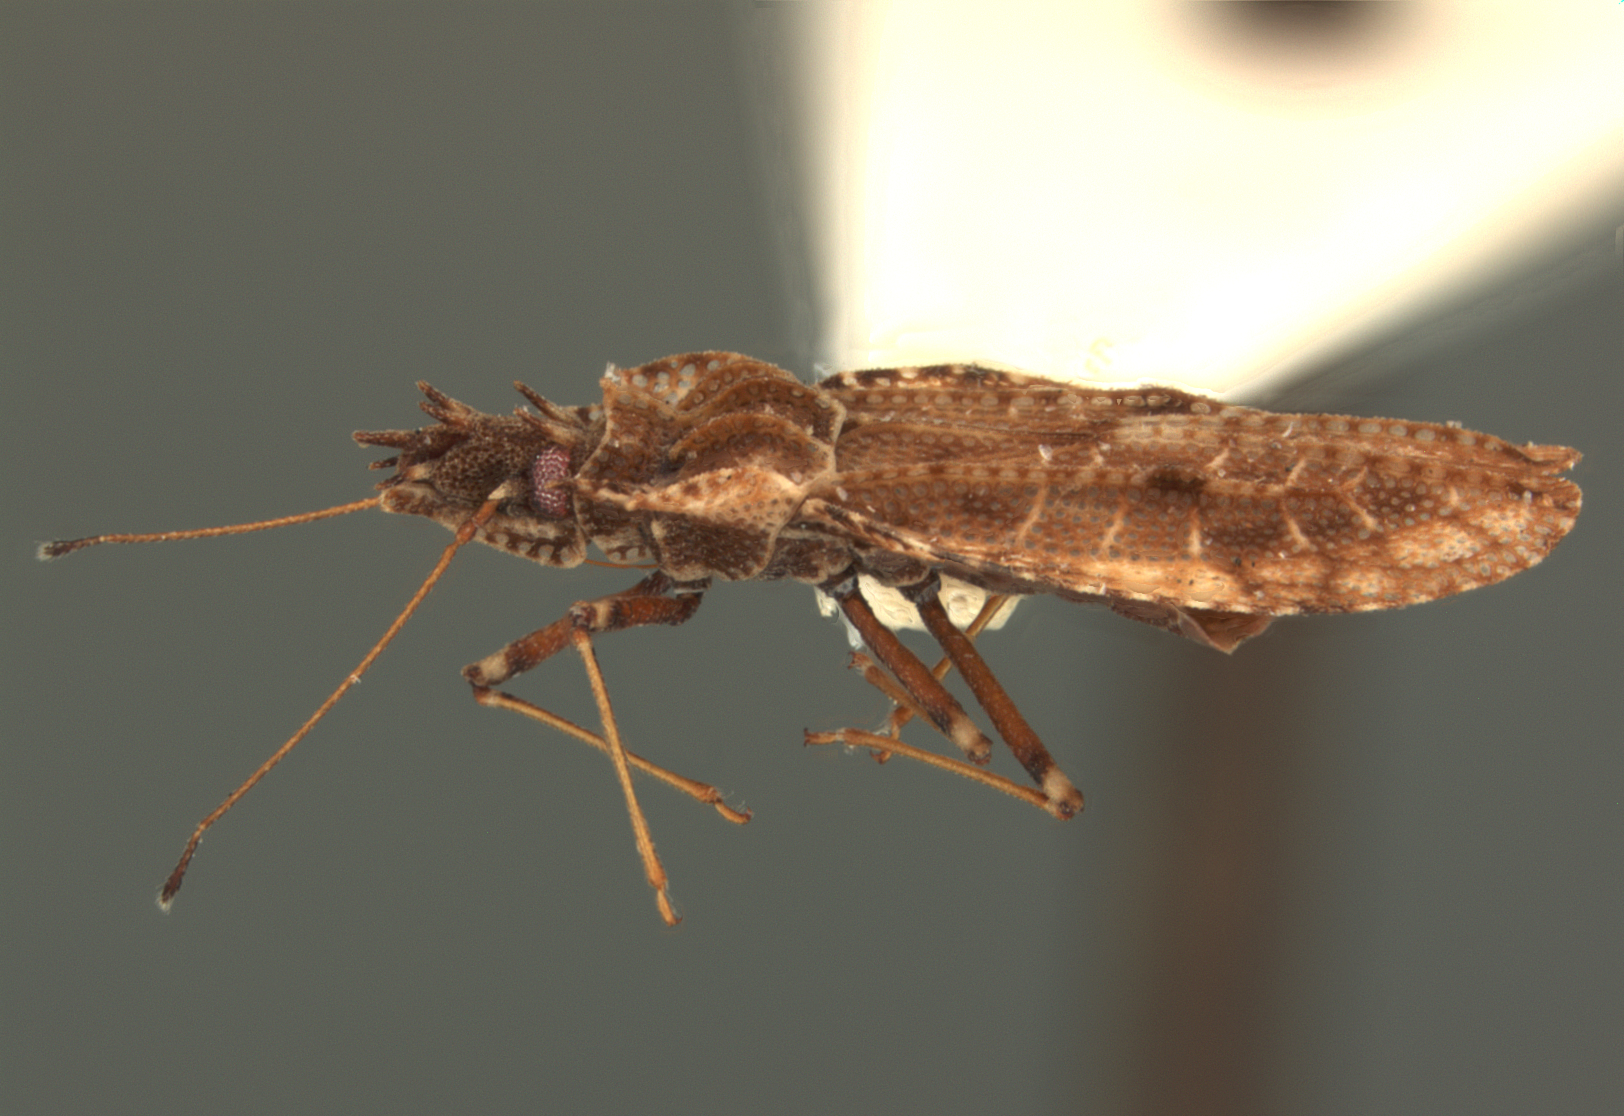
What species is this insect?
Phatnoma verdica
